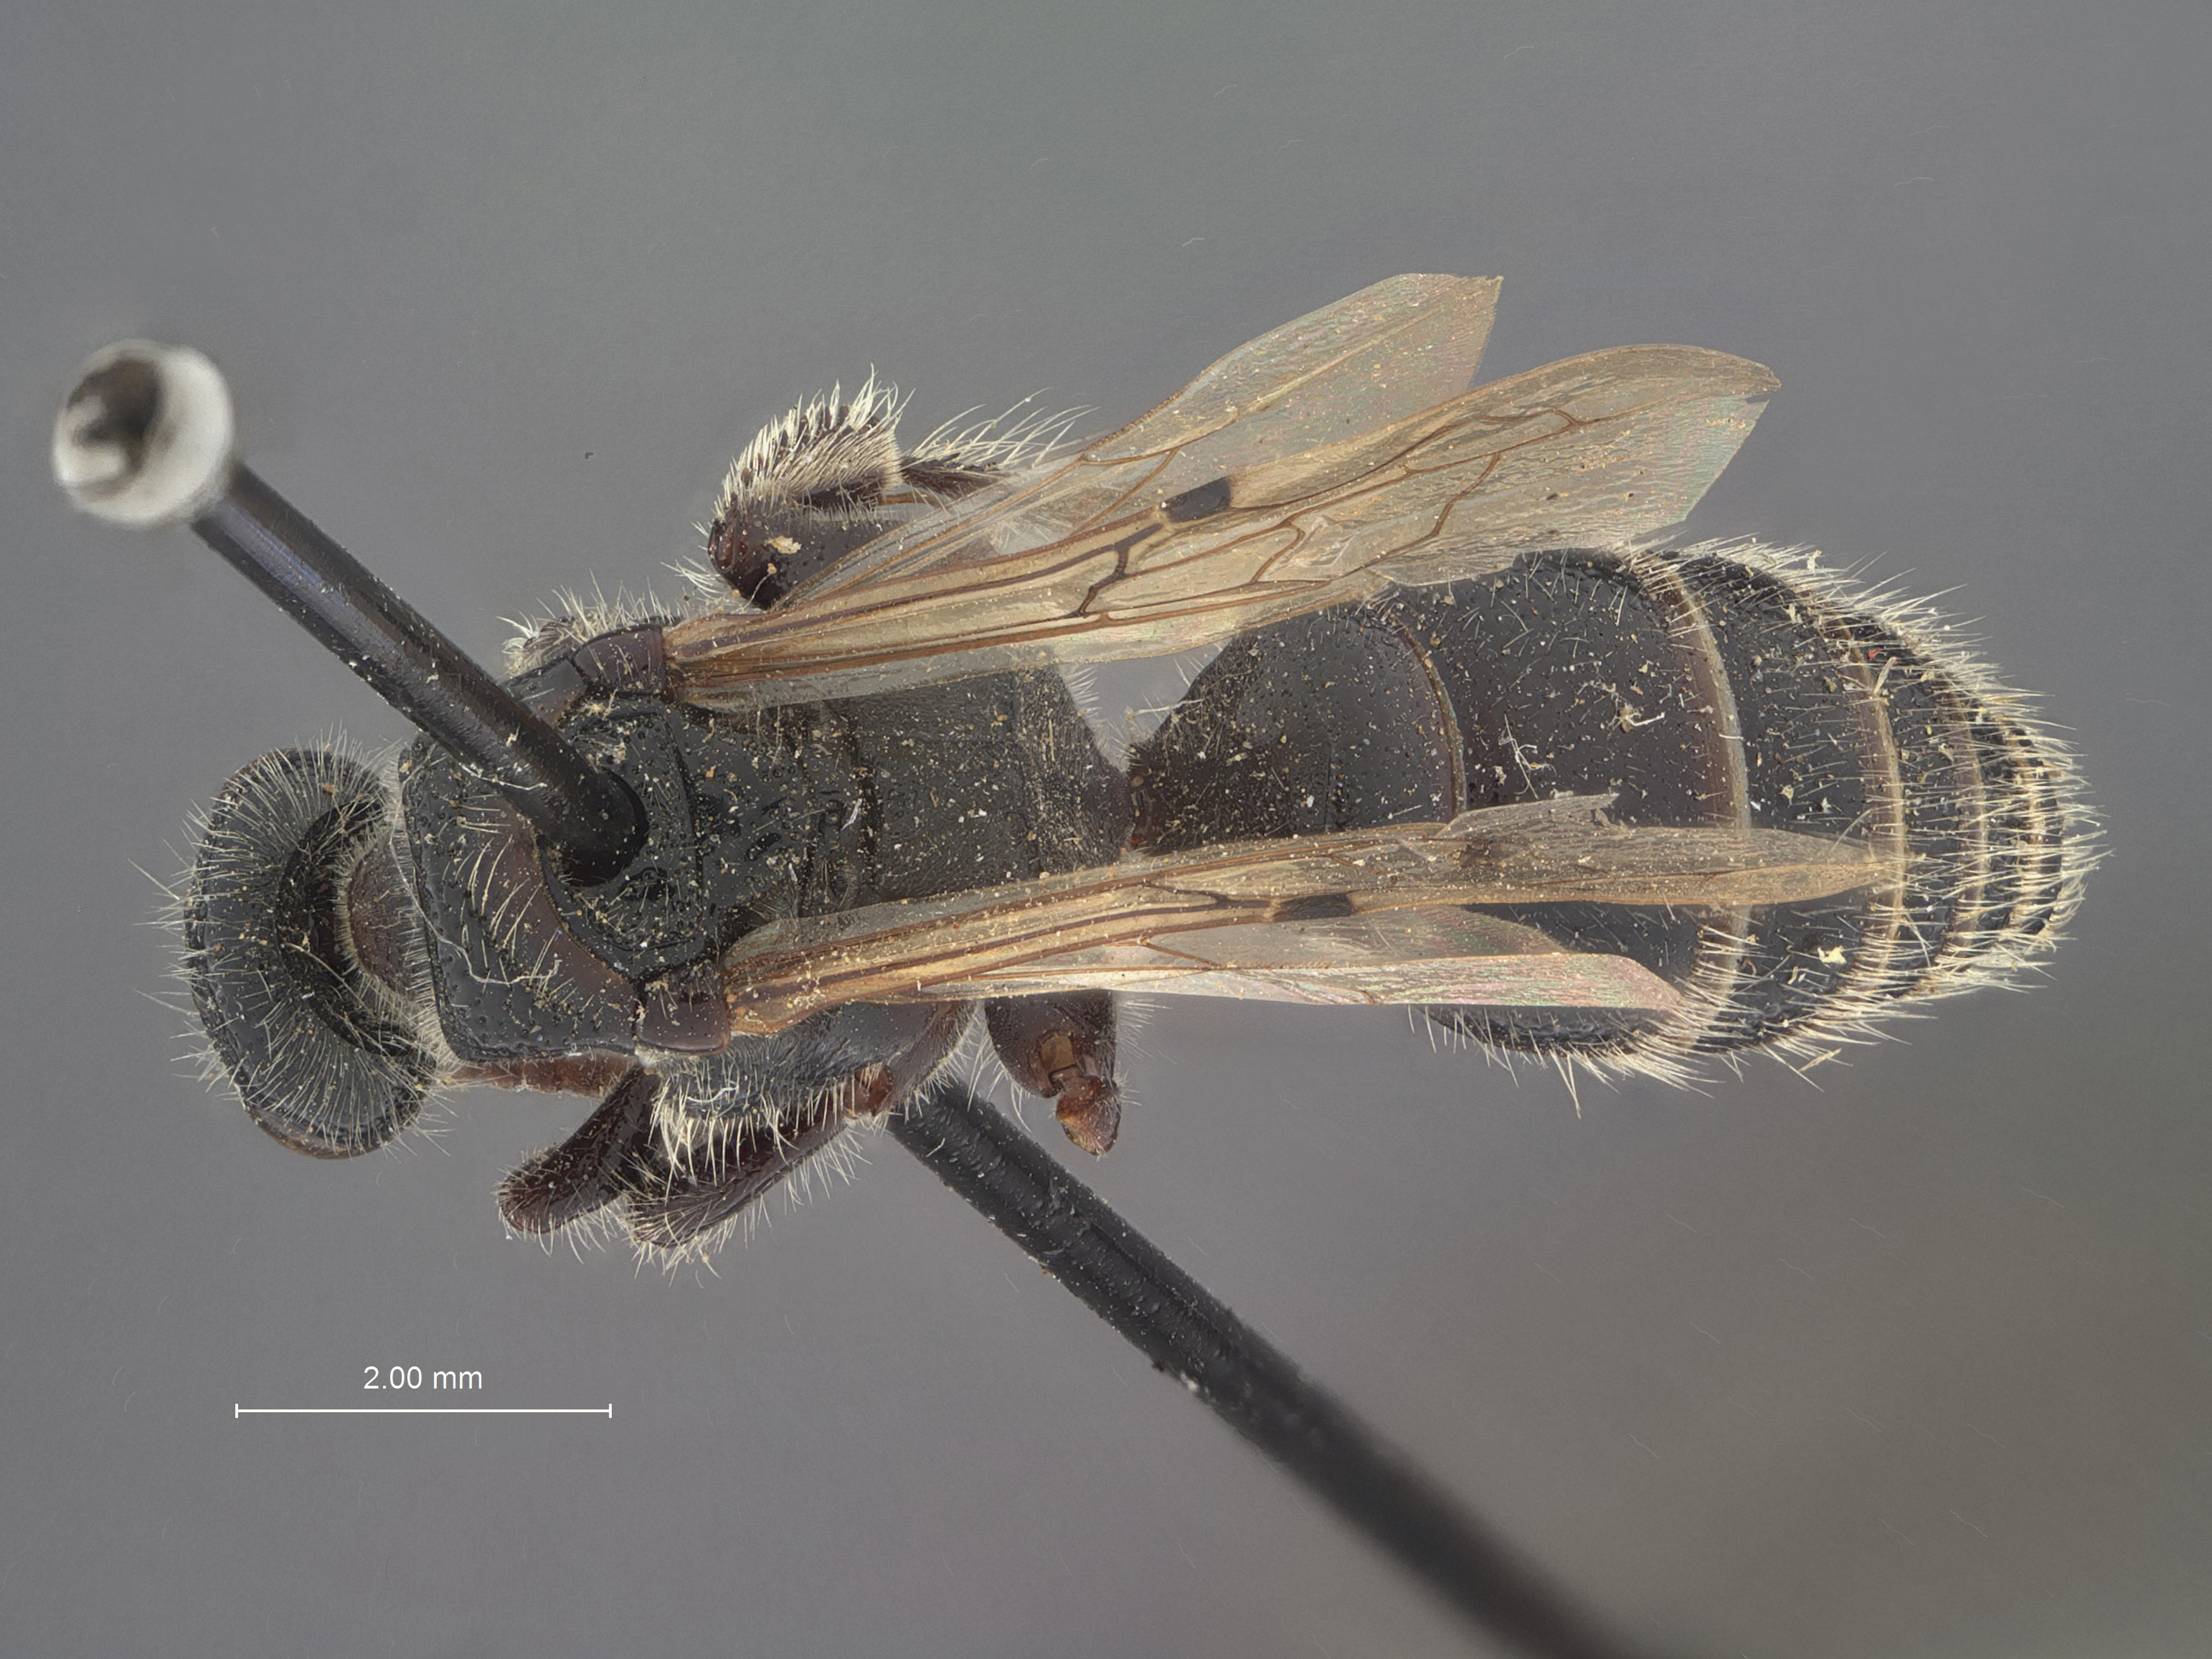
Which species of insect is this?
Neotiphia waltoni
